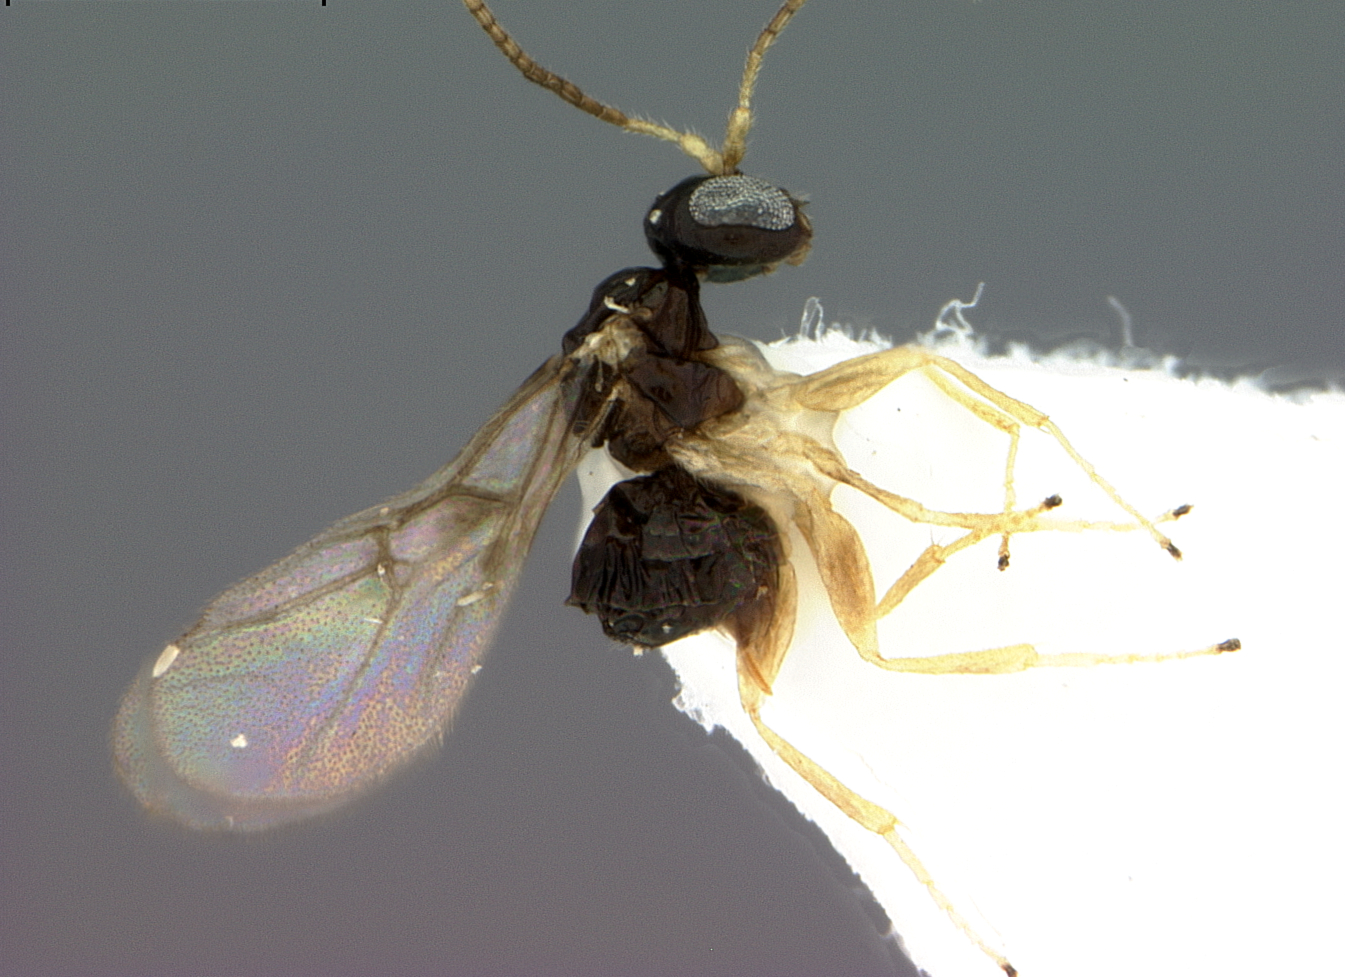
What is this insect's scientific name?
Neuroterus archboldi
